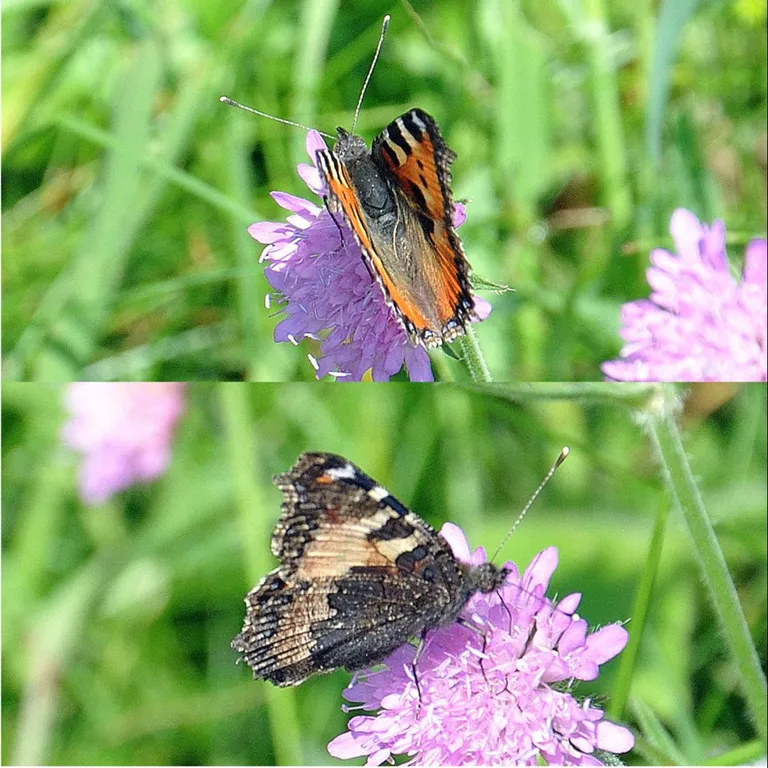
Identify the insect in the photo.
Aglais urticae
